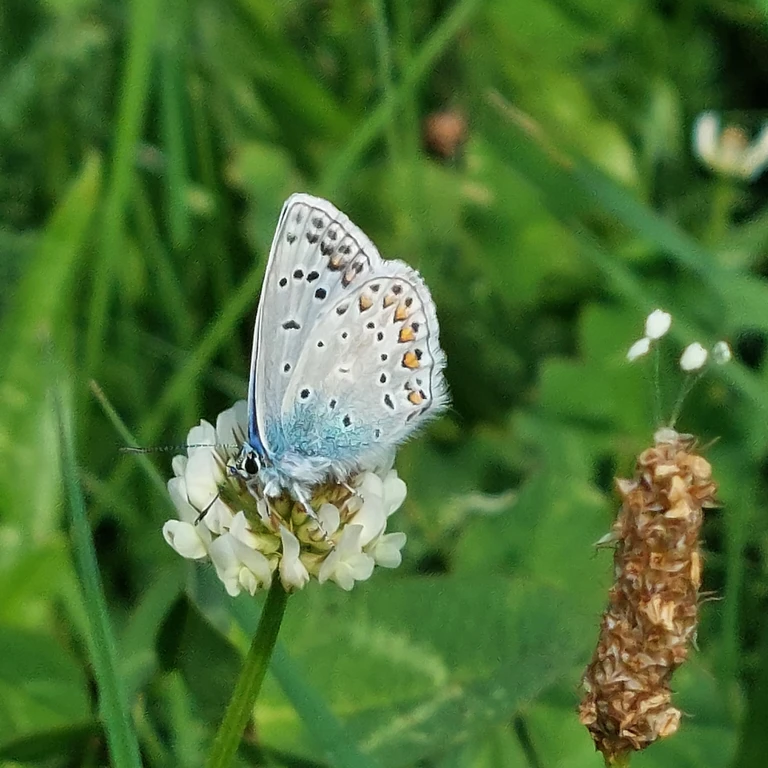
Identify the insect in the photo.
Polyommatus icarus
